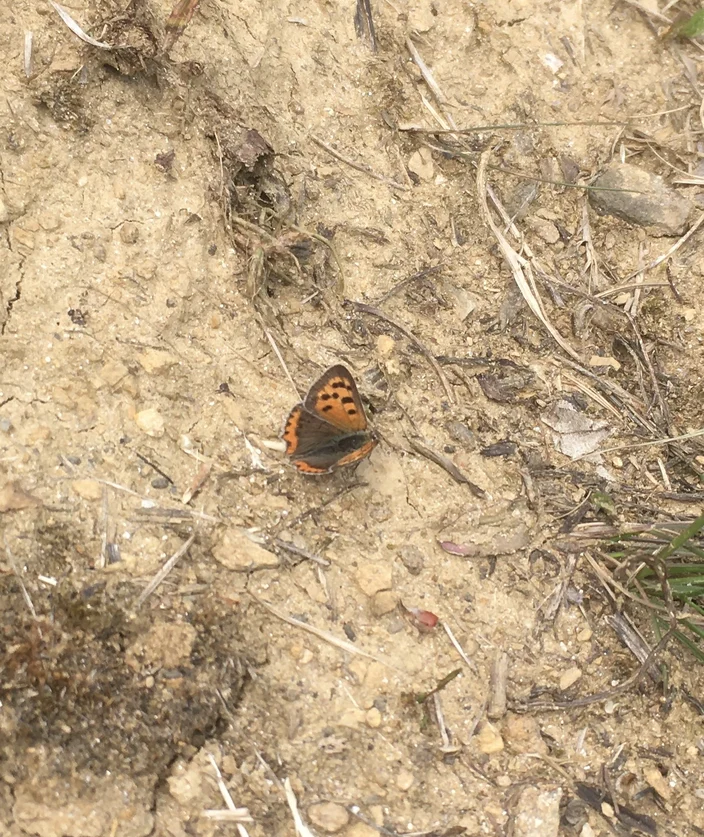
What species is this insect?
Lycaena phlaeas
